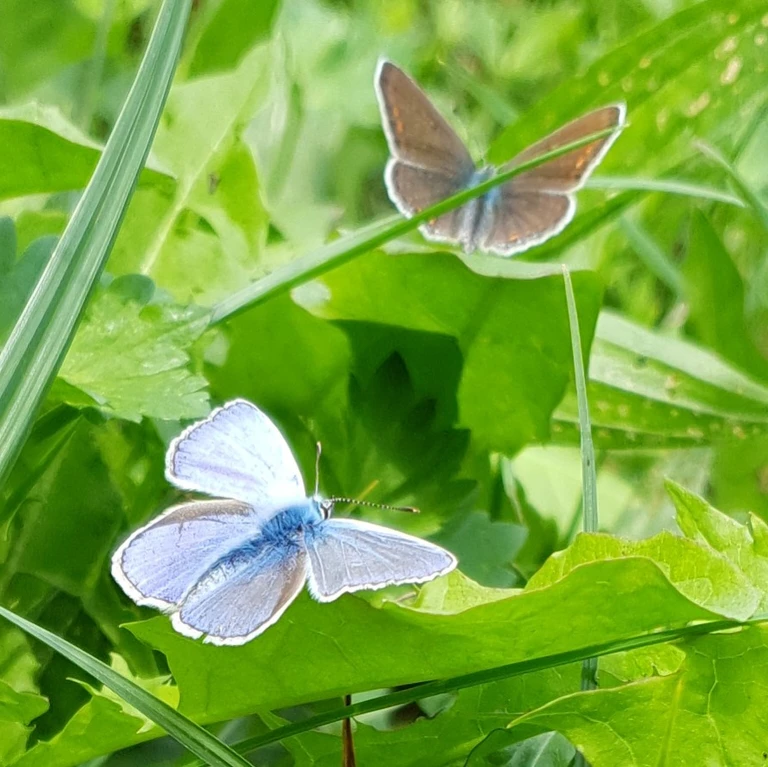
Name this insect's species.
Polyommatus icarus
